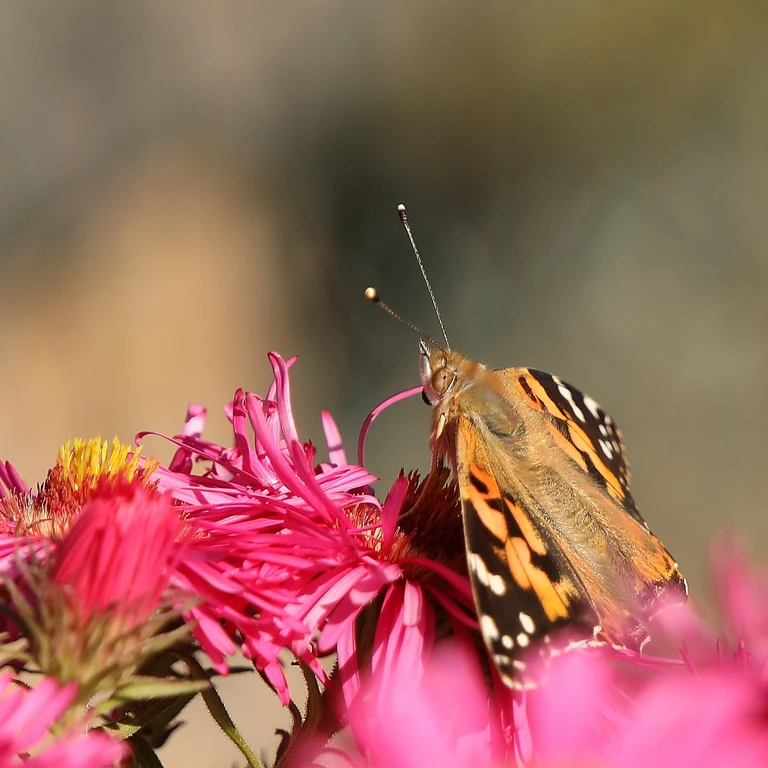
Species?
Vanessa cardui
